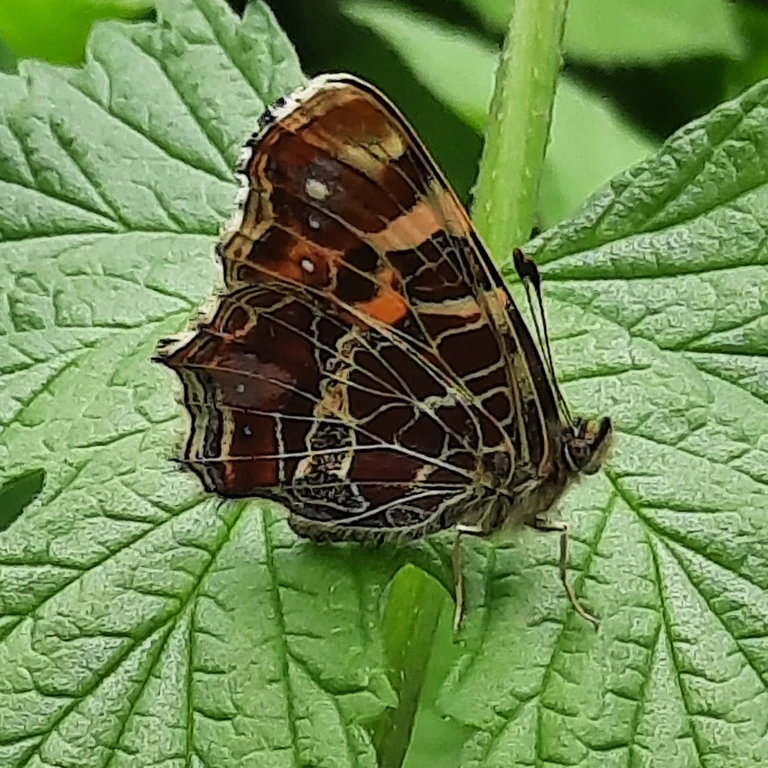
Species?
Araschnia levana
